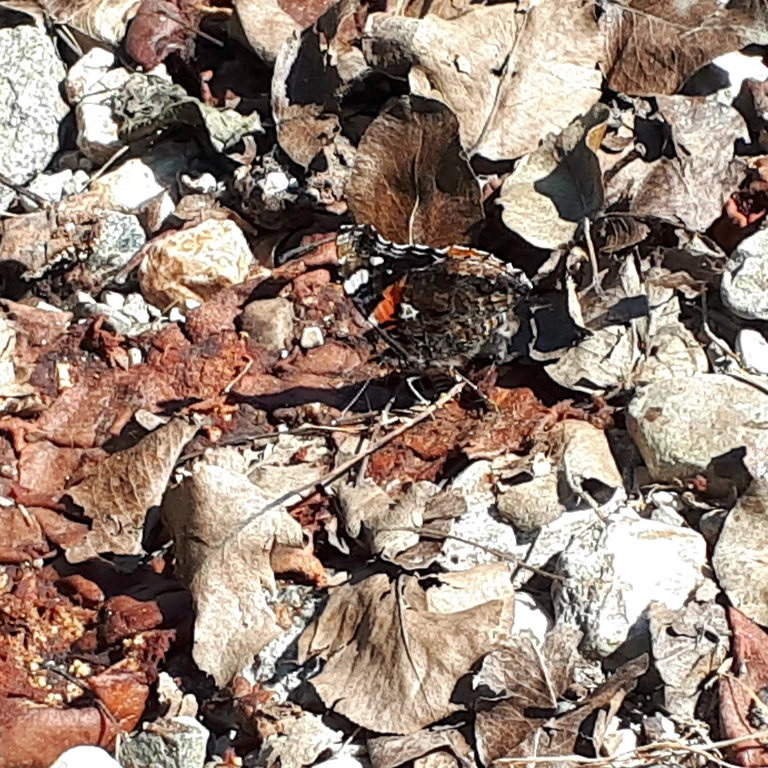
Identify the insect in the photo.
Vanessa atalanta
